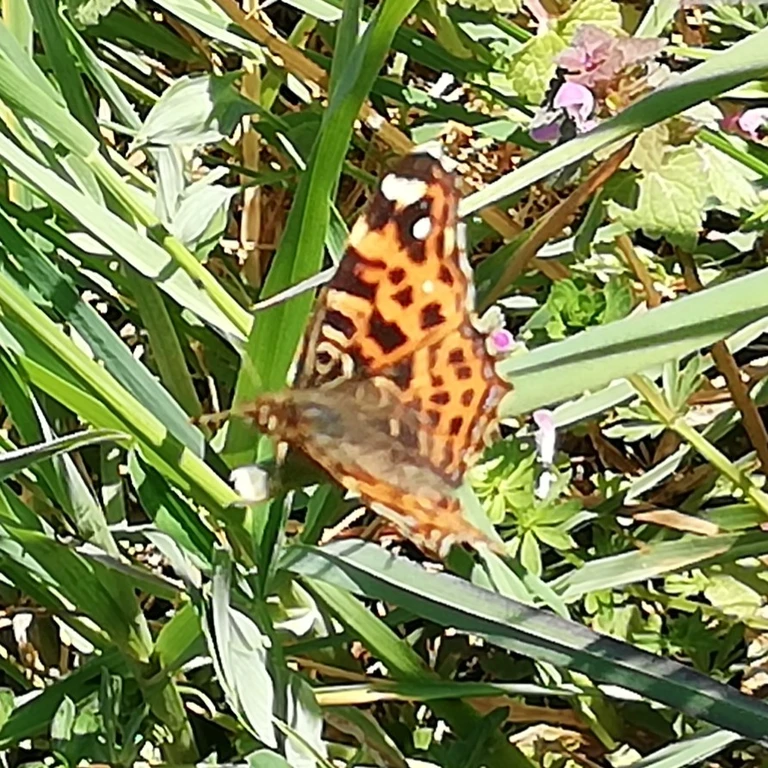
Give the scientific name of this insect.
Araschnia levana
